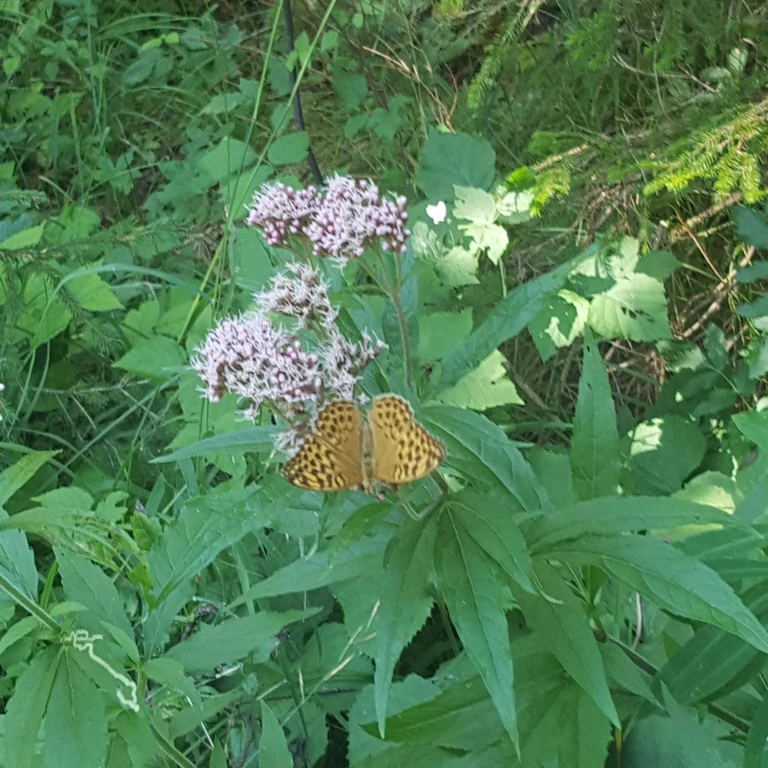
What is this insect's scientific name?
Argynnis paphia
